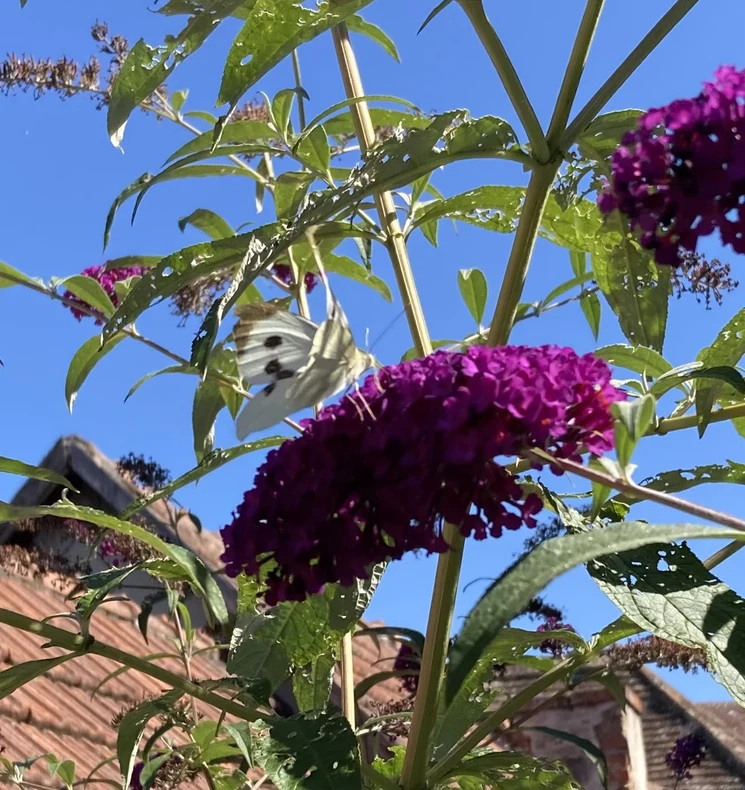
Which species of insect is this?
Pieris brassicae
